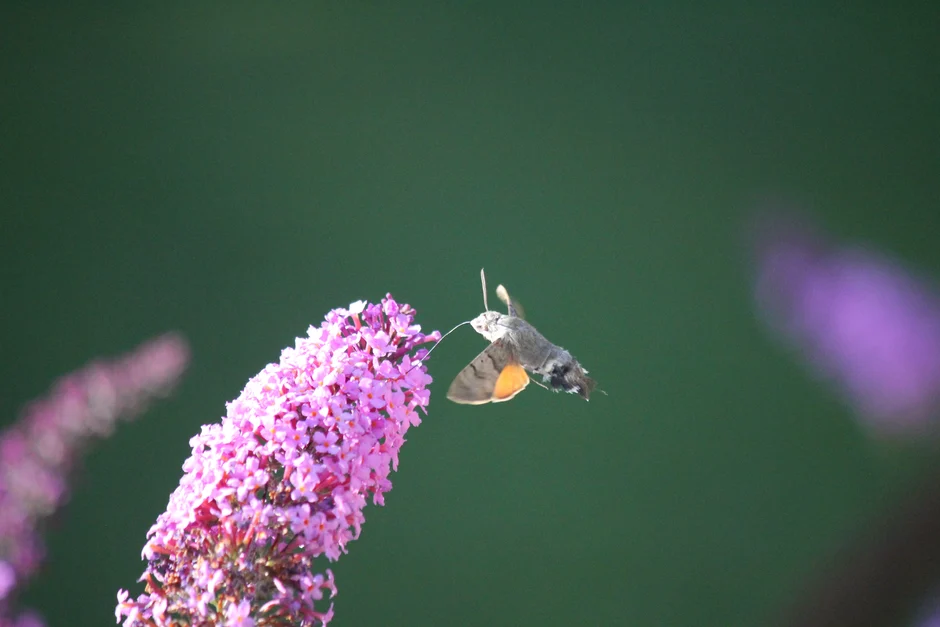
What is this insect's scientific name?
Macroglossum stellatarum
